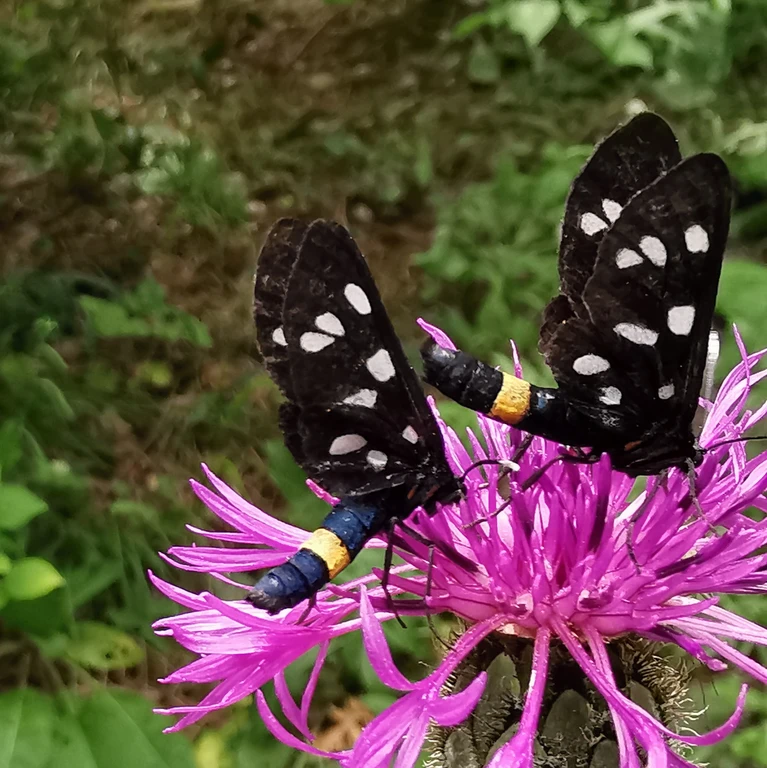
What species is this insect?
Amata phegea
